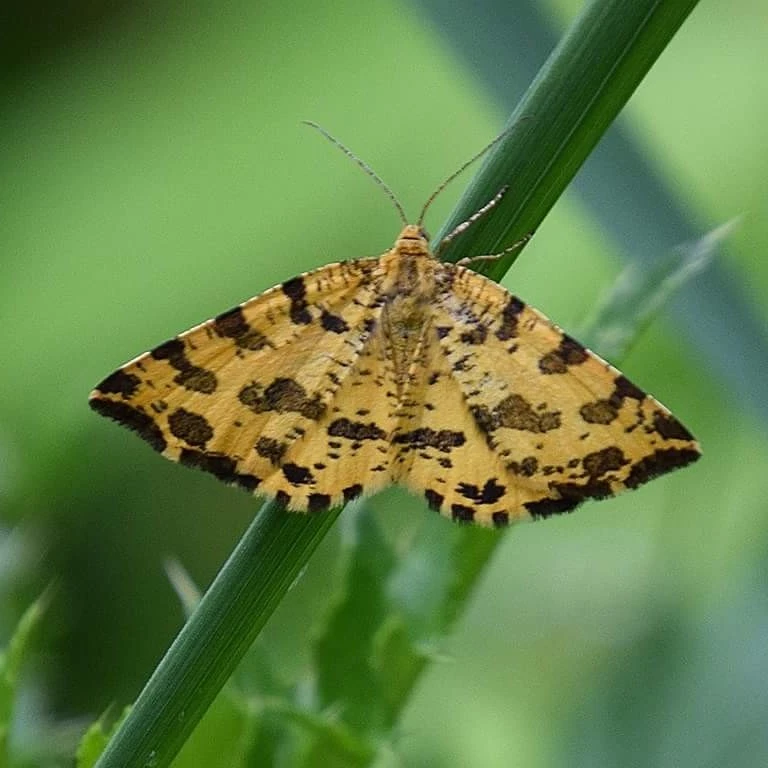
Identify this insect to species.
Pseudopanthera macularia
